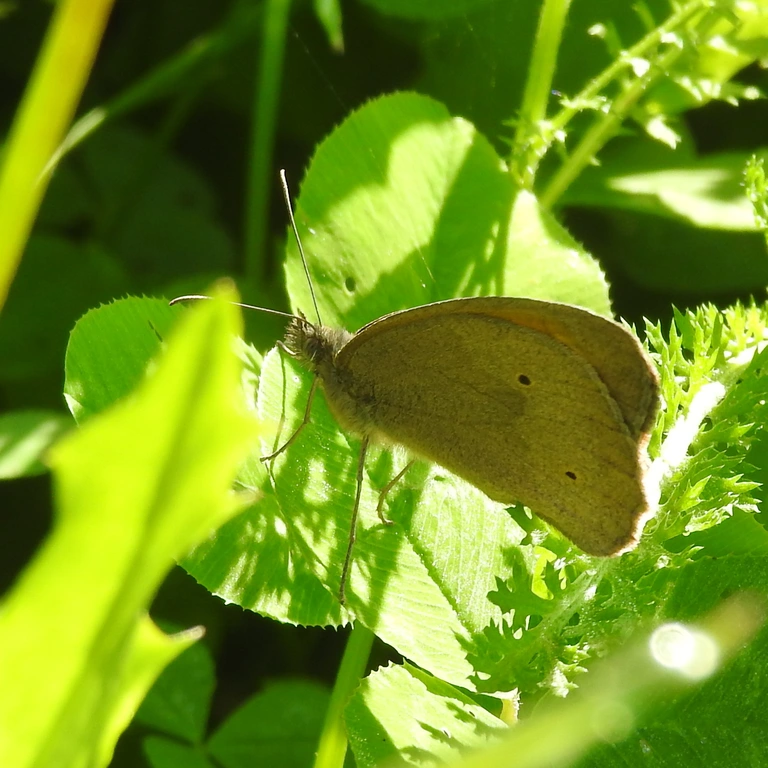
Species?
Maniola jurtina
